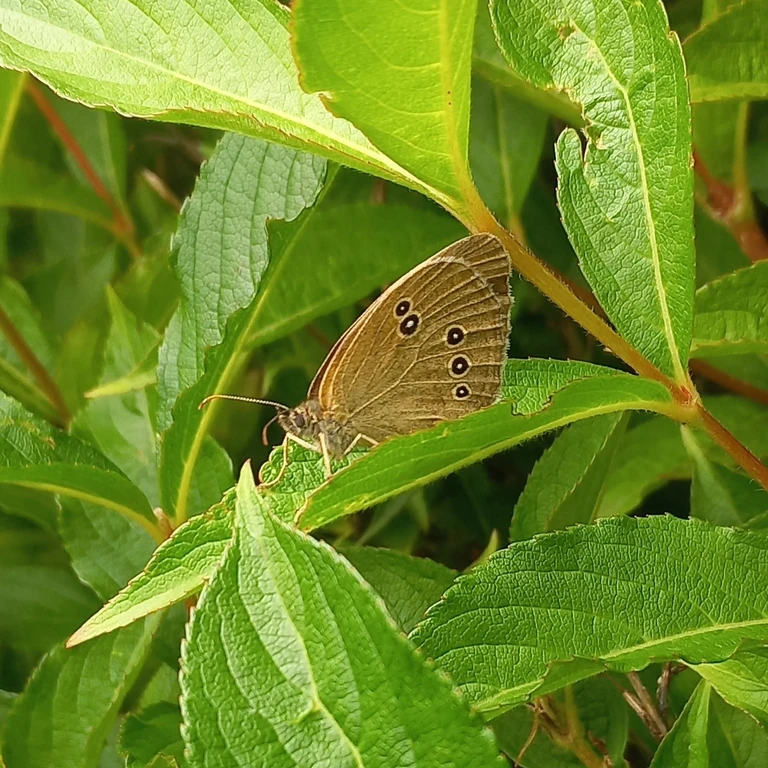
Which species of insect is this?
Aphantopus hyperantus
